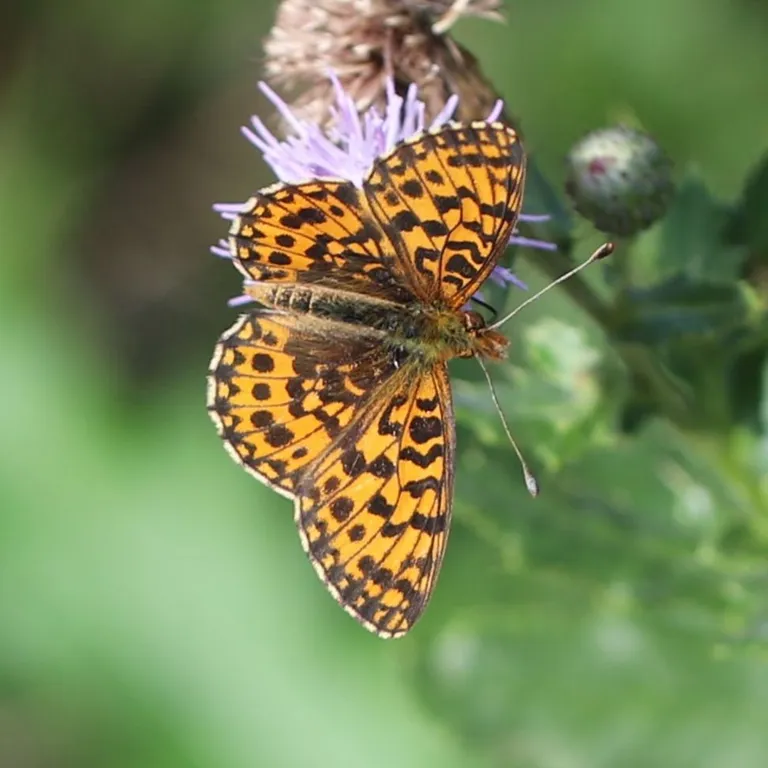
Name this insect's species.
Boloria dia
